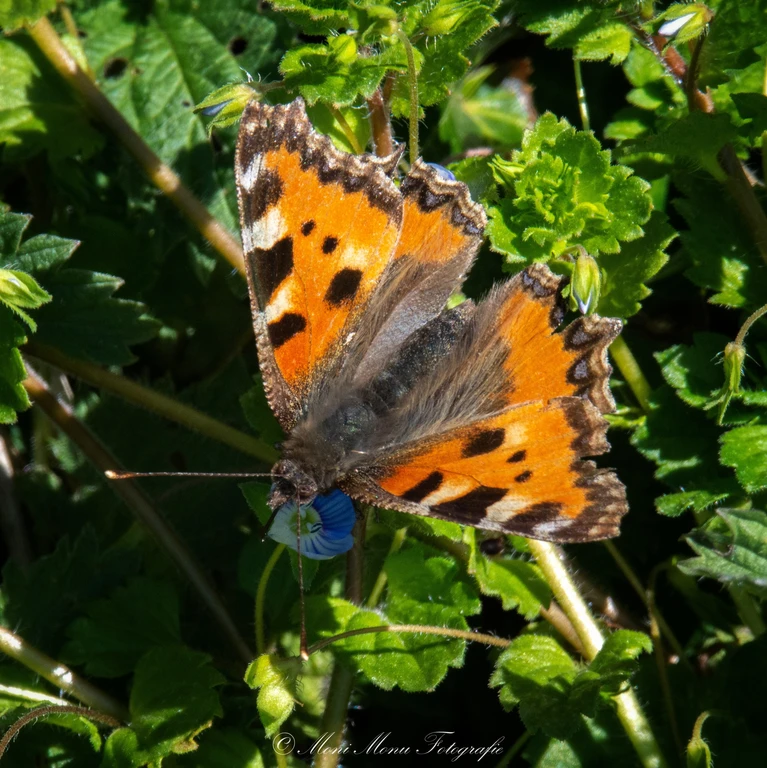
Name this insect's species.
Aglais urticae
